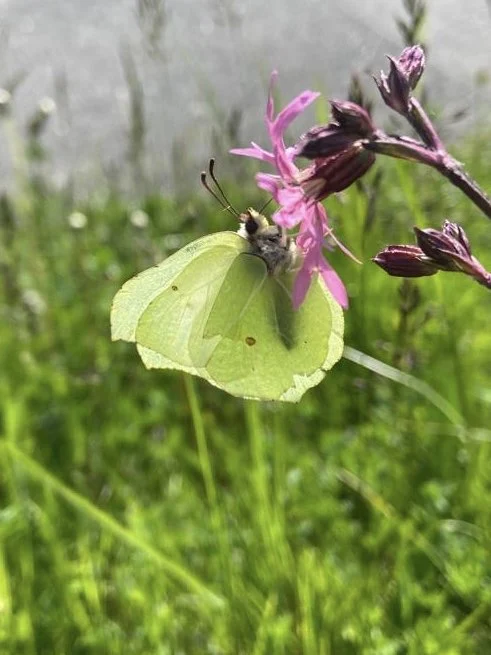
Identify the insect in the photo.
Gonepteryx rhamni
